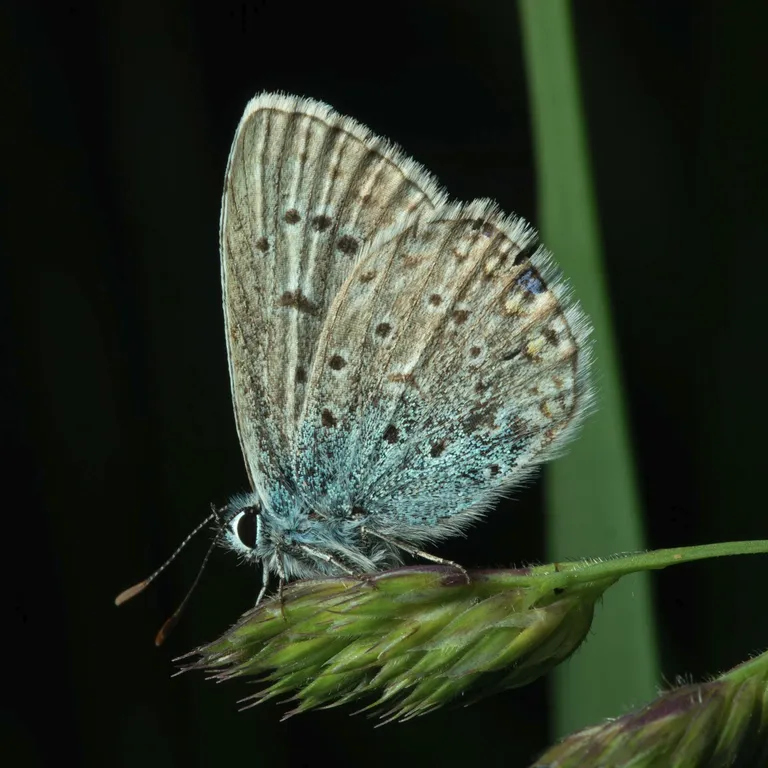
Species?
Polyommatus icarus
